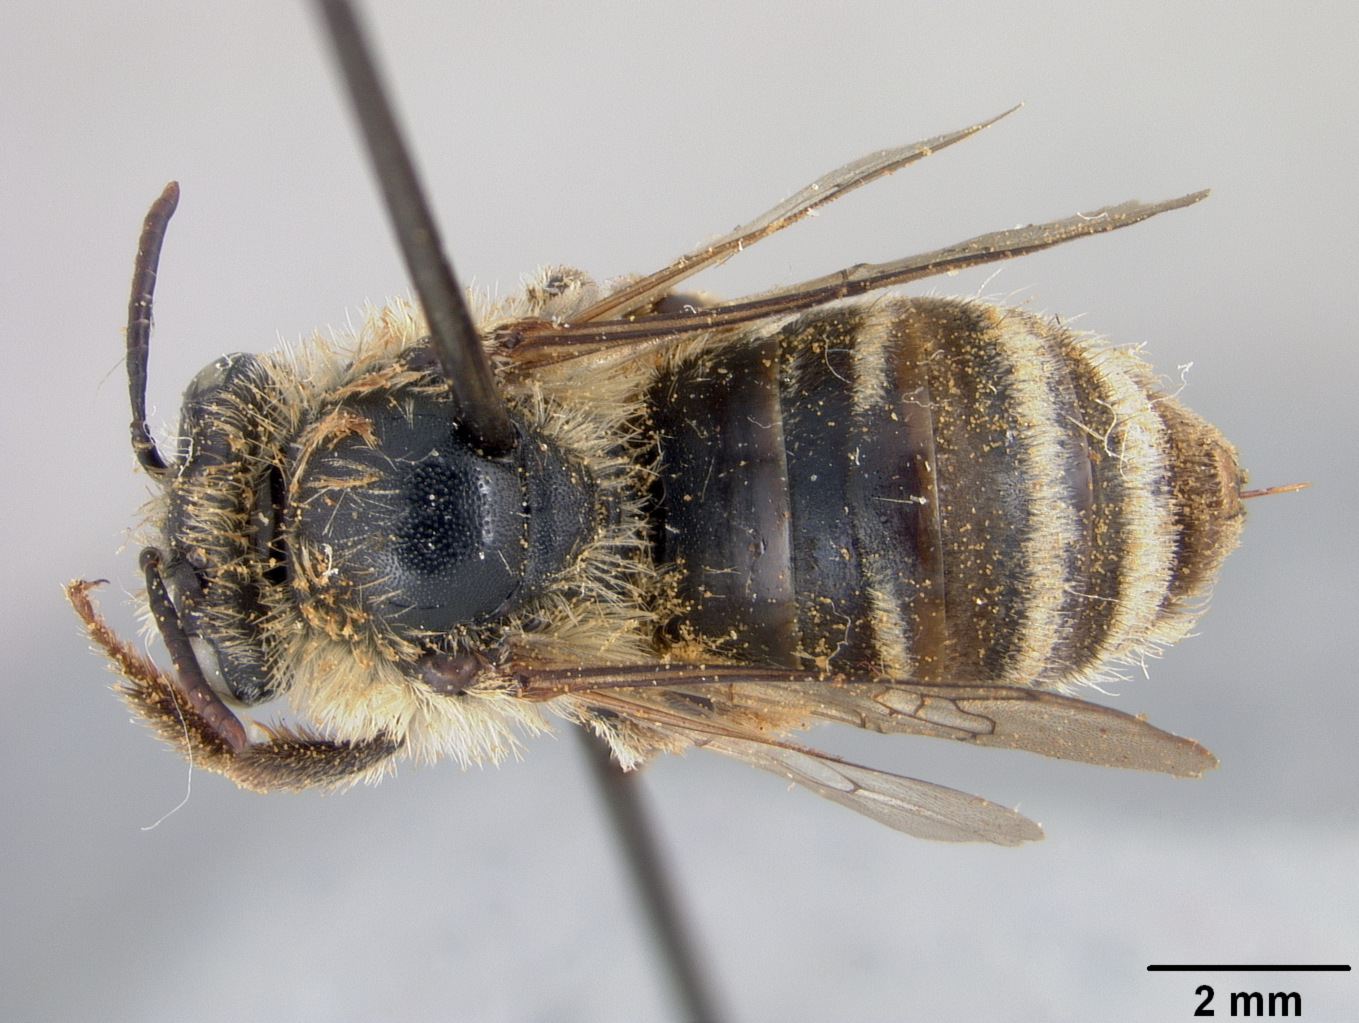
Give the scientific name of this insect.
Melissodes perplexans
